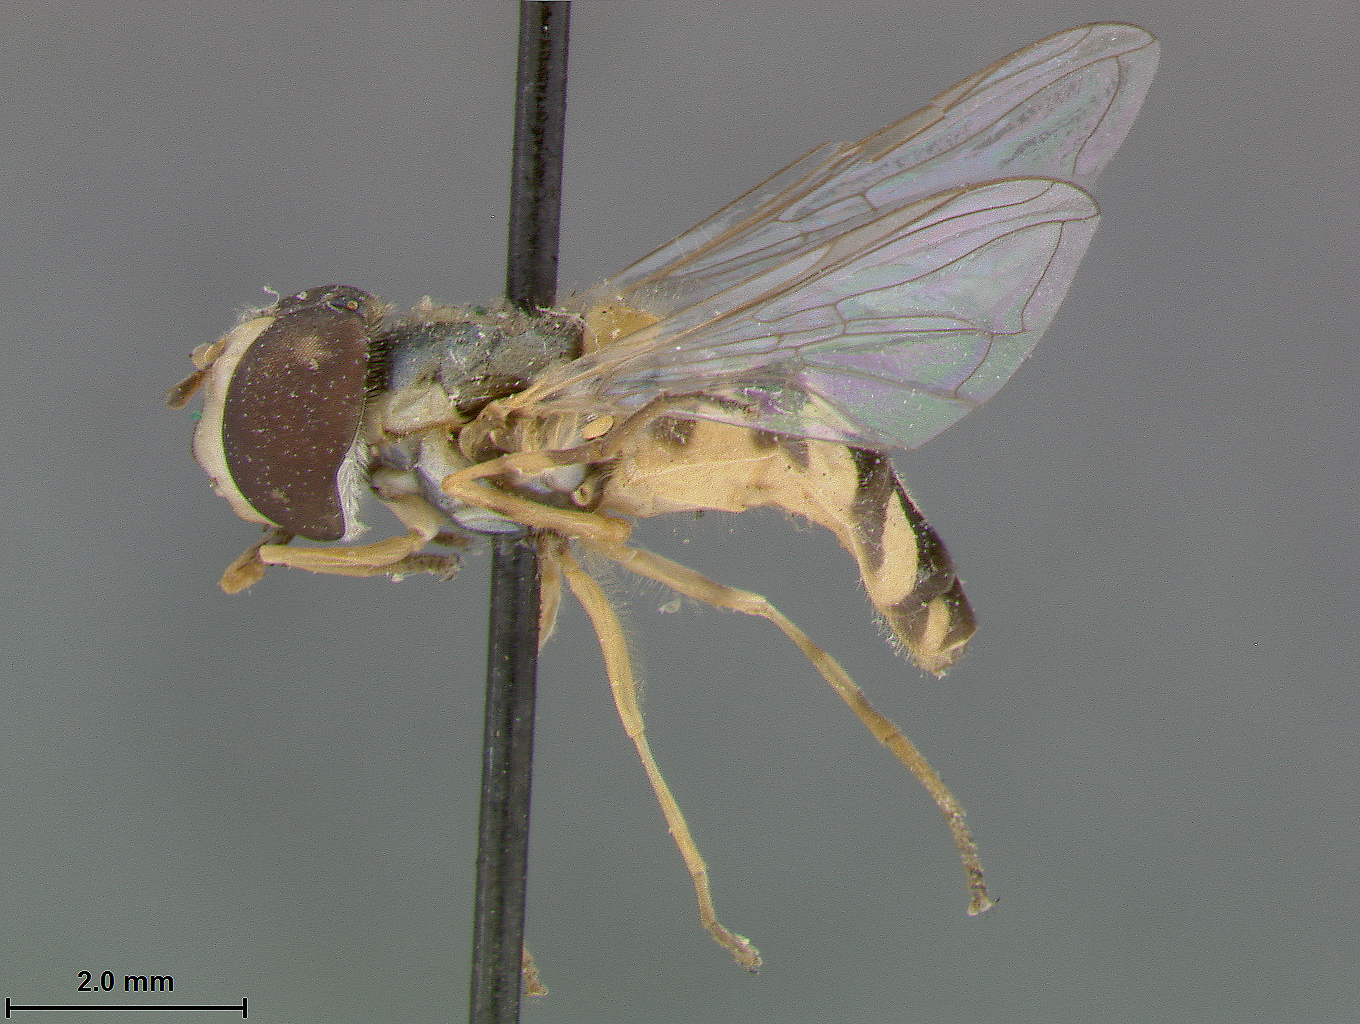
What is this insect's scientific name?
Allograpta pulchra
